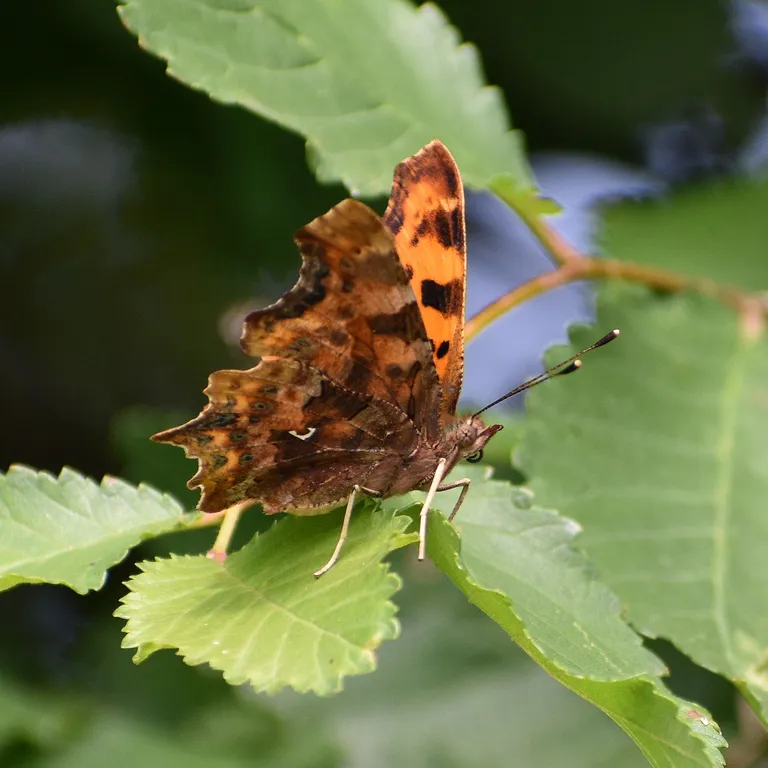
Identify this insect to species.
Polygonia c-album
